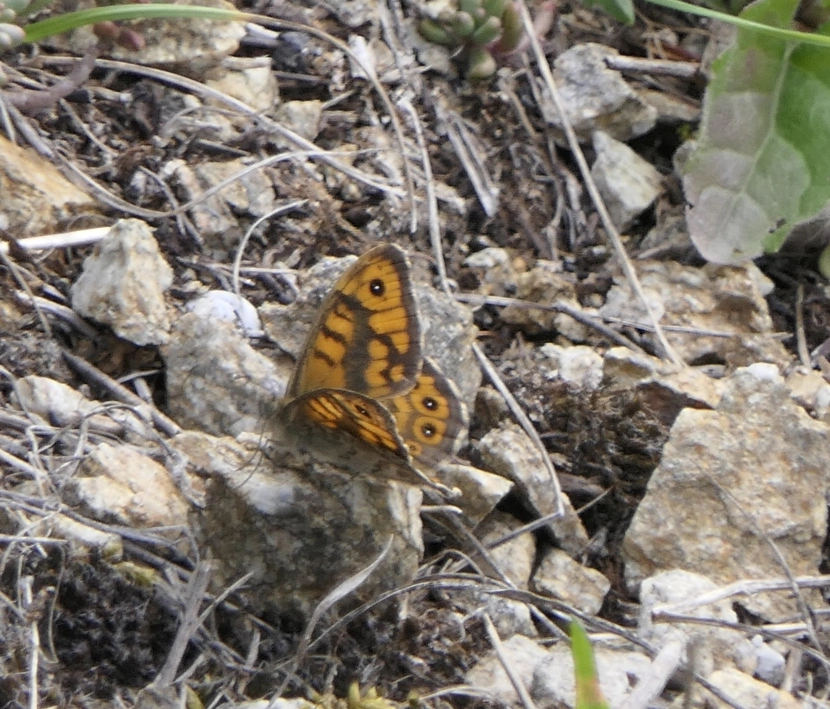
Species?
Lasiommata megera (also Pararge megera)
